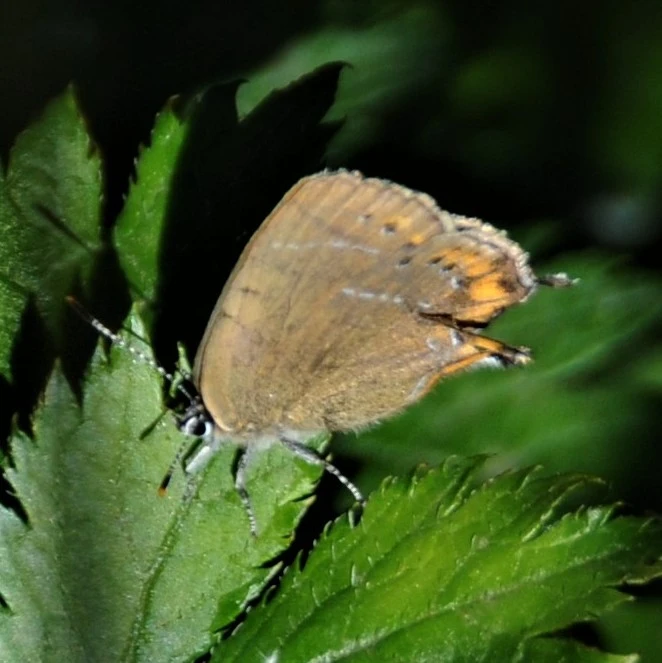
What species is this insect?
Satyrium pruni (also Fixsenia pruni)
